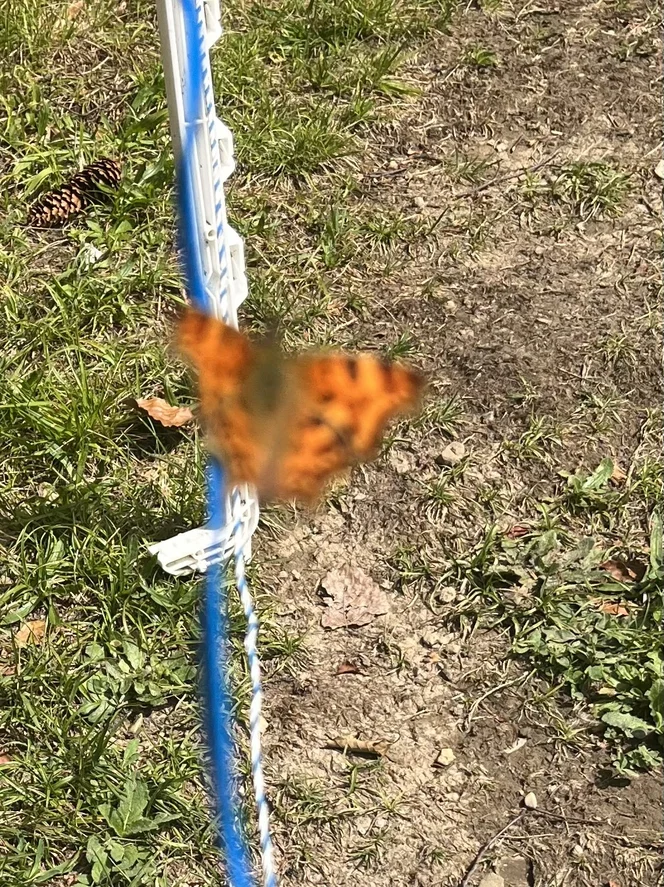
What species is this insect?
Polygonia c-album
